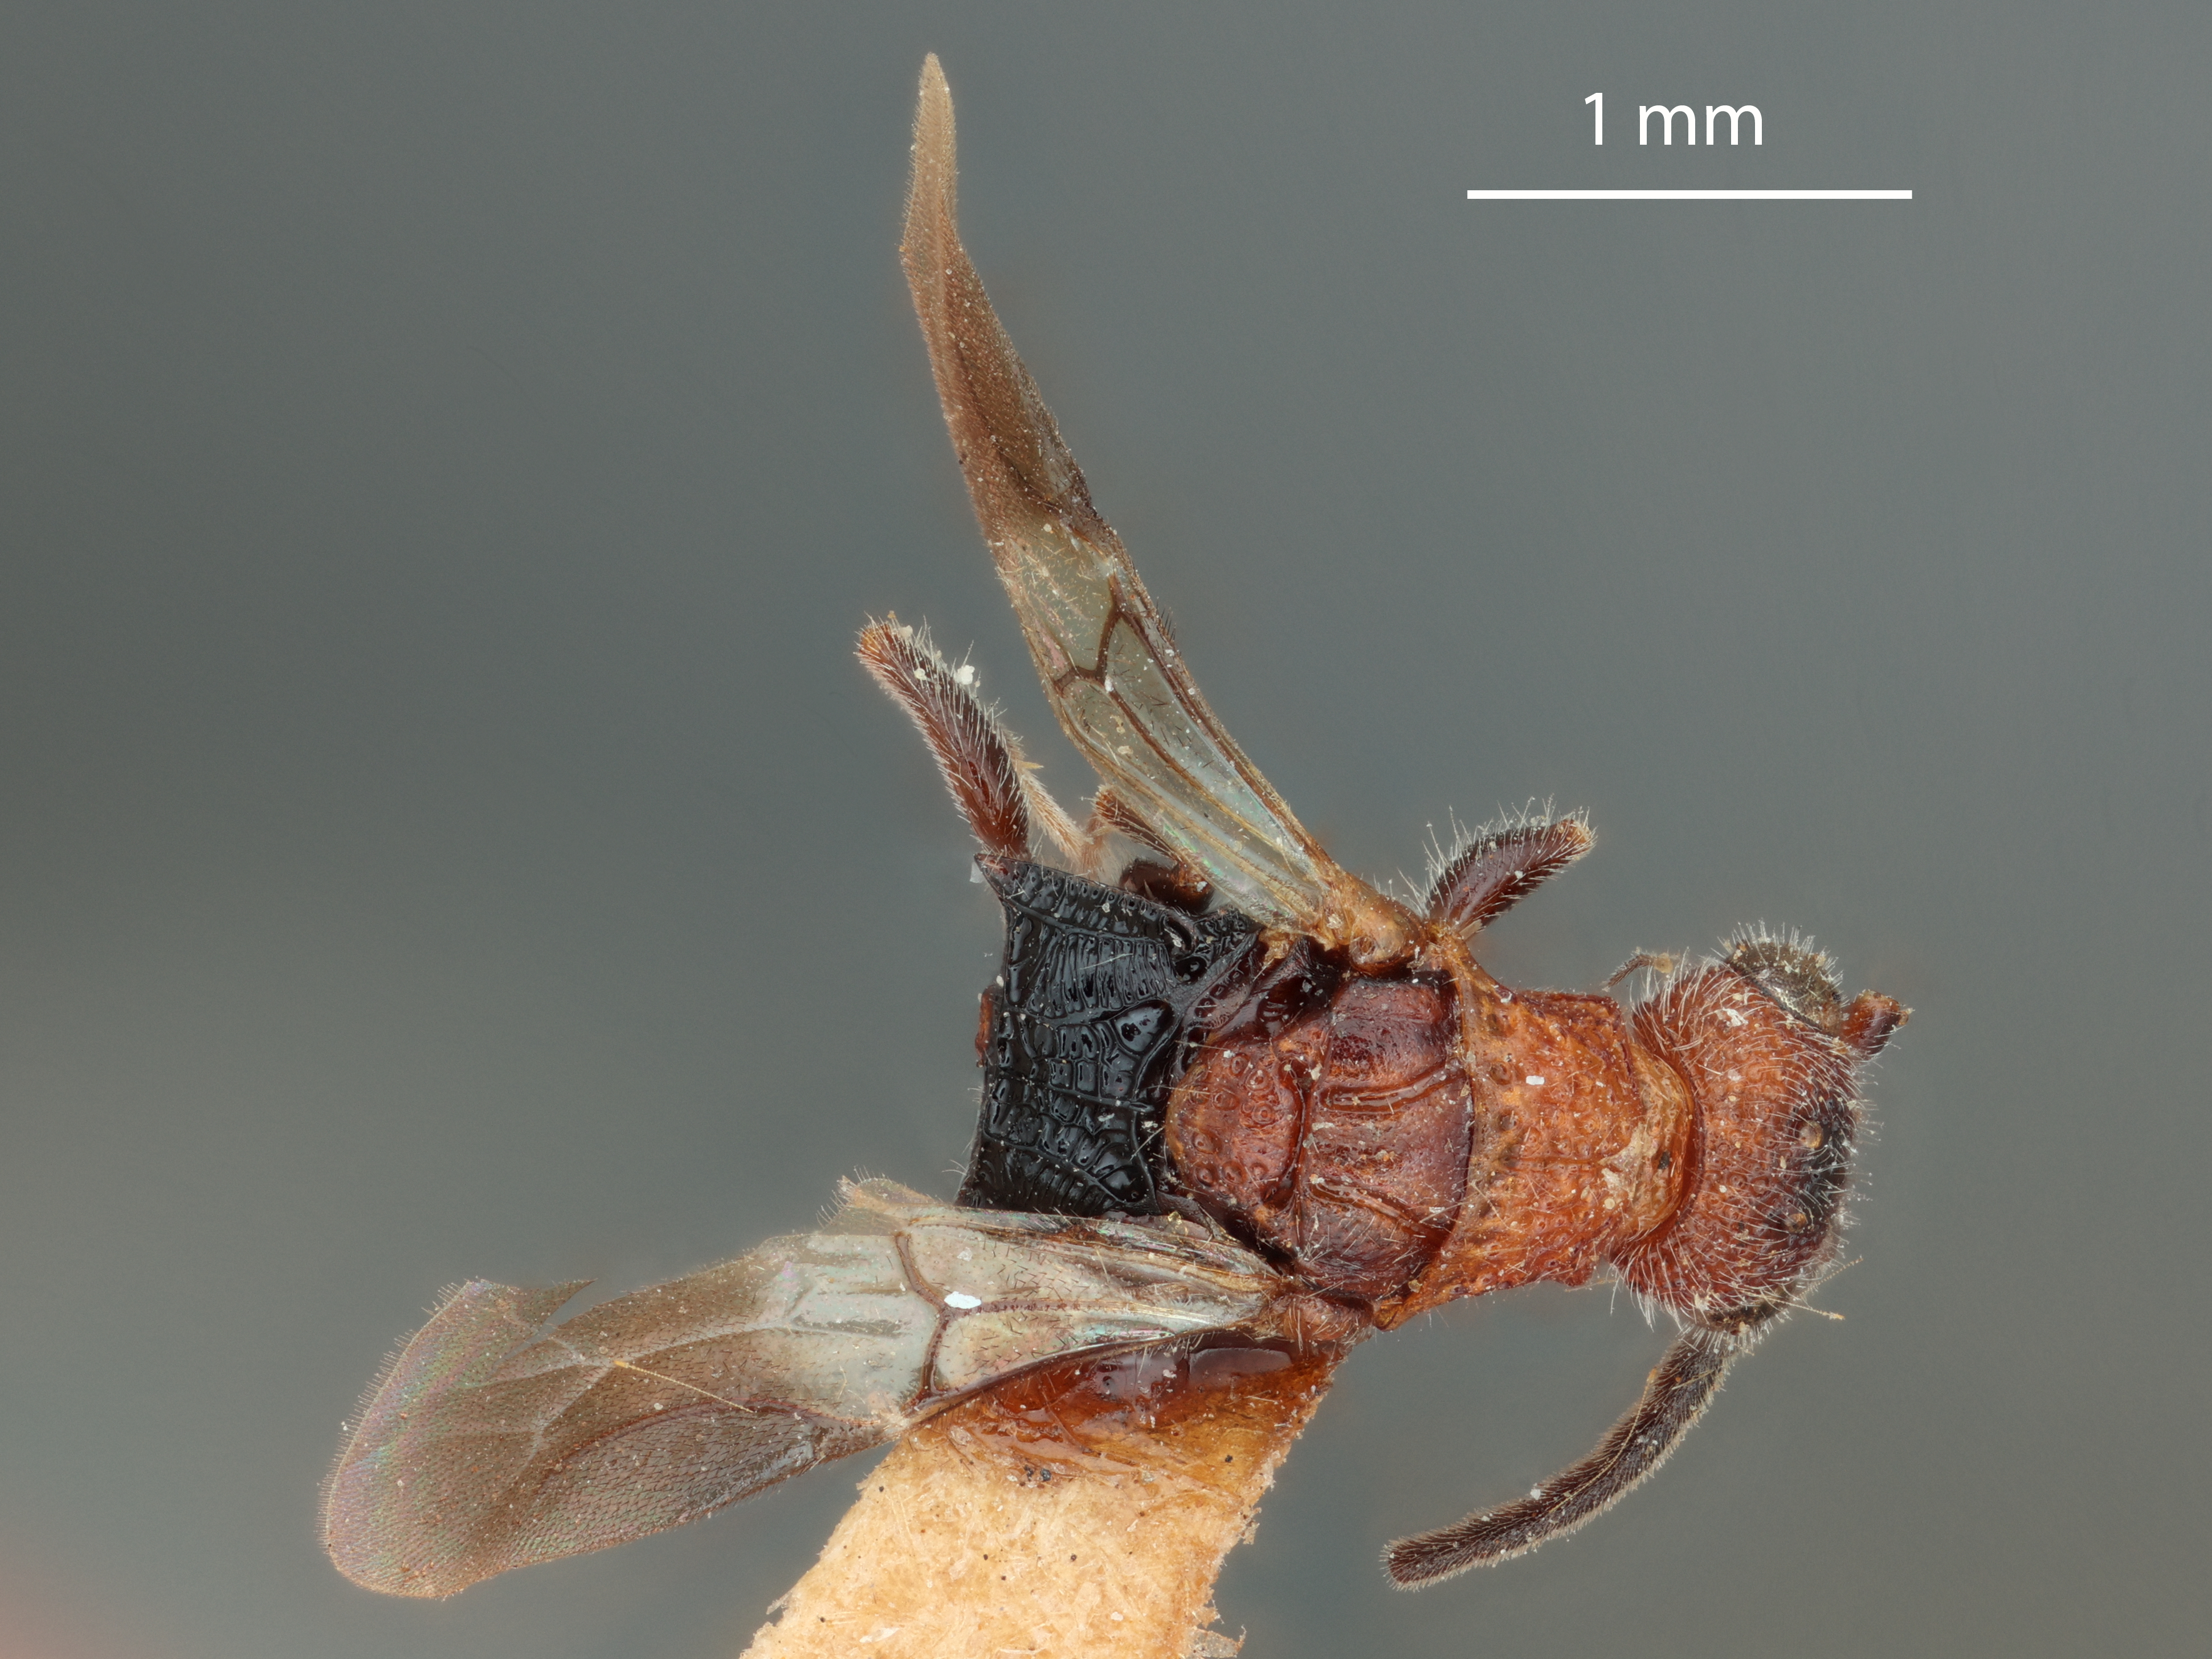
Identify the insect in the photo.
Mesitius discolor
